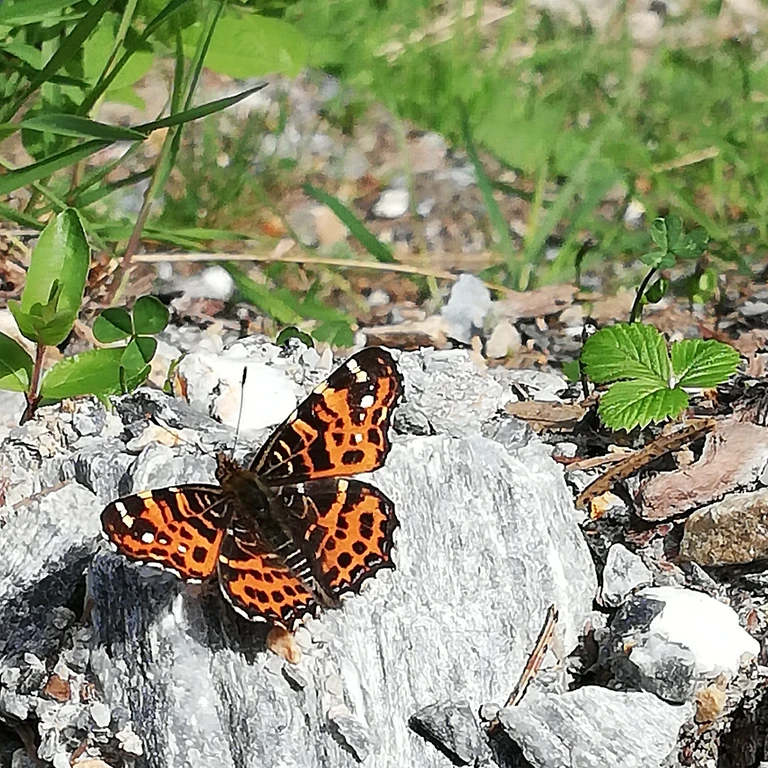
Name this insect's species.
Araschnia levana
